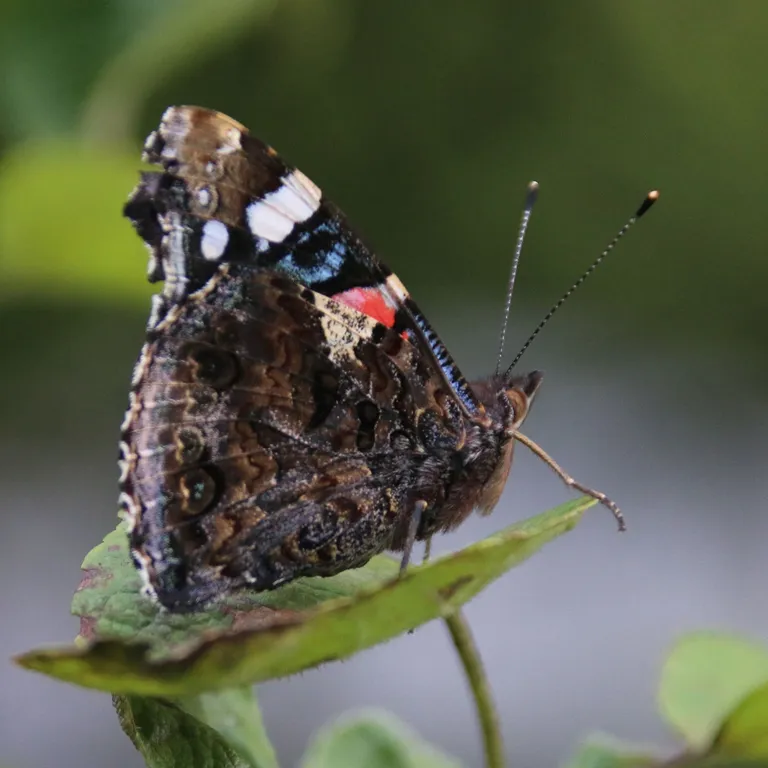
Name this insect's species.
Vanessa atalanta
